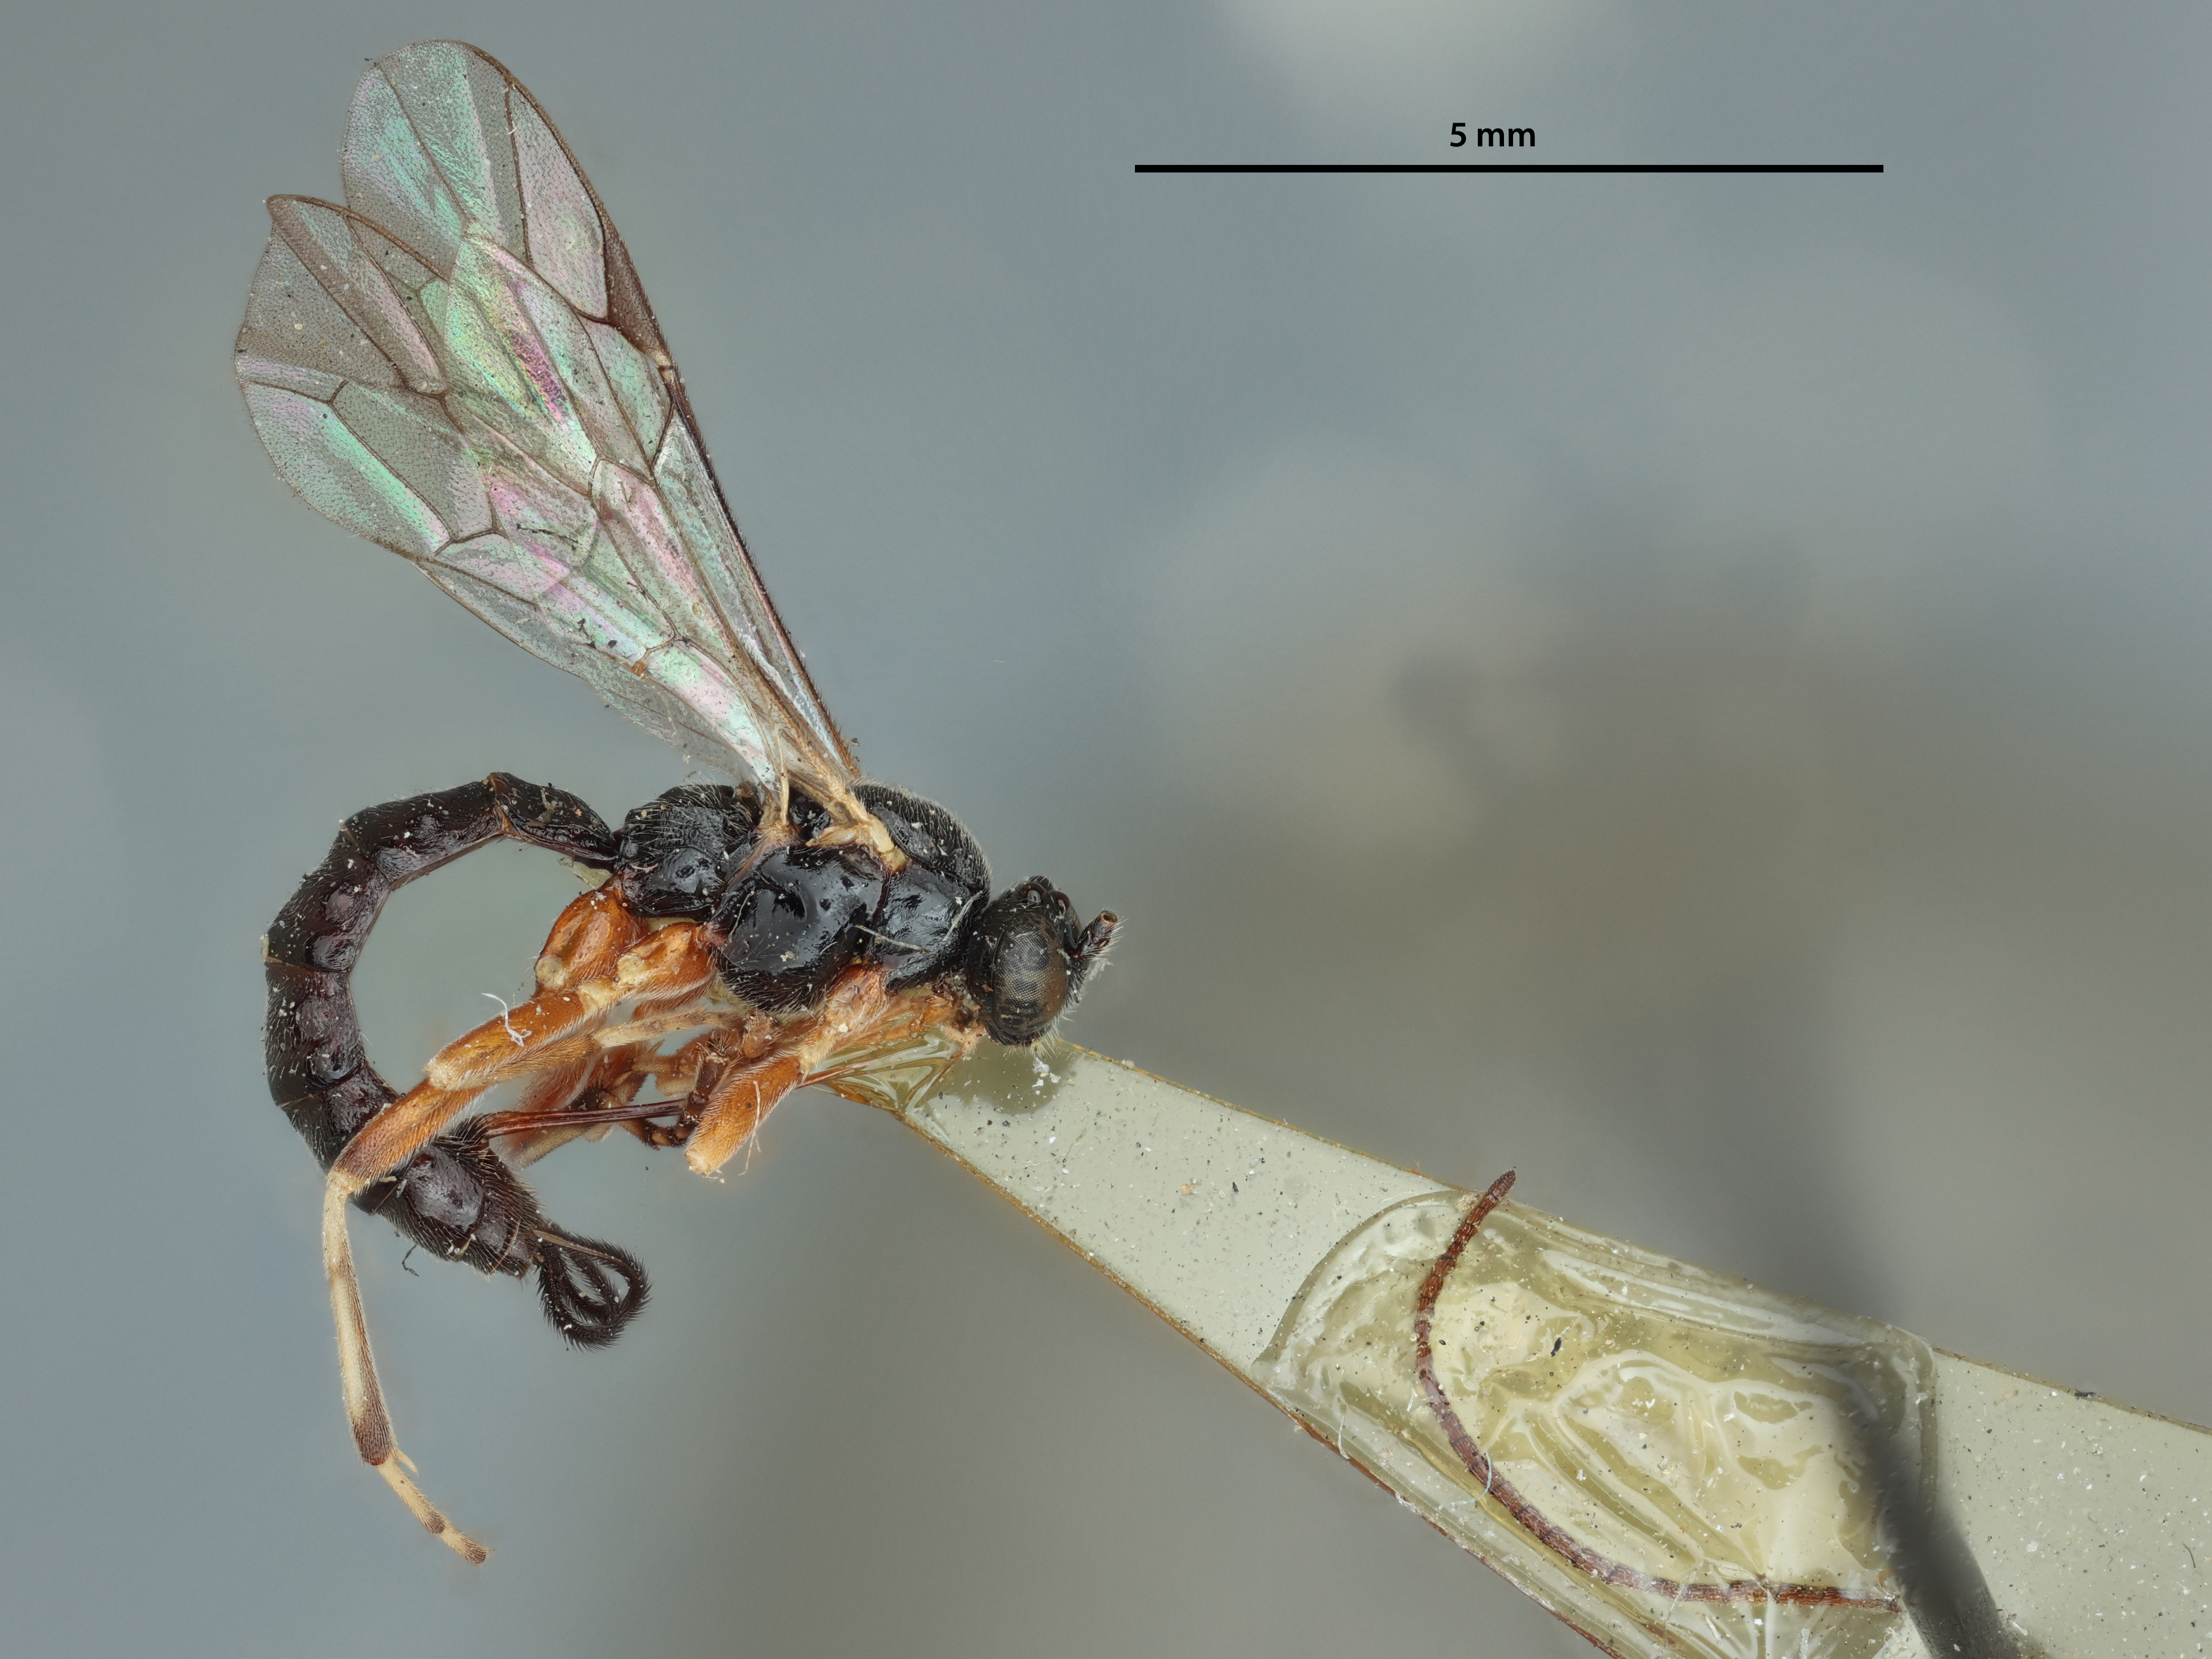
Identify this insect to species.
Polysphincta venator
